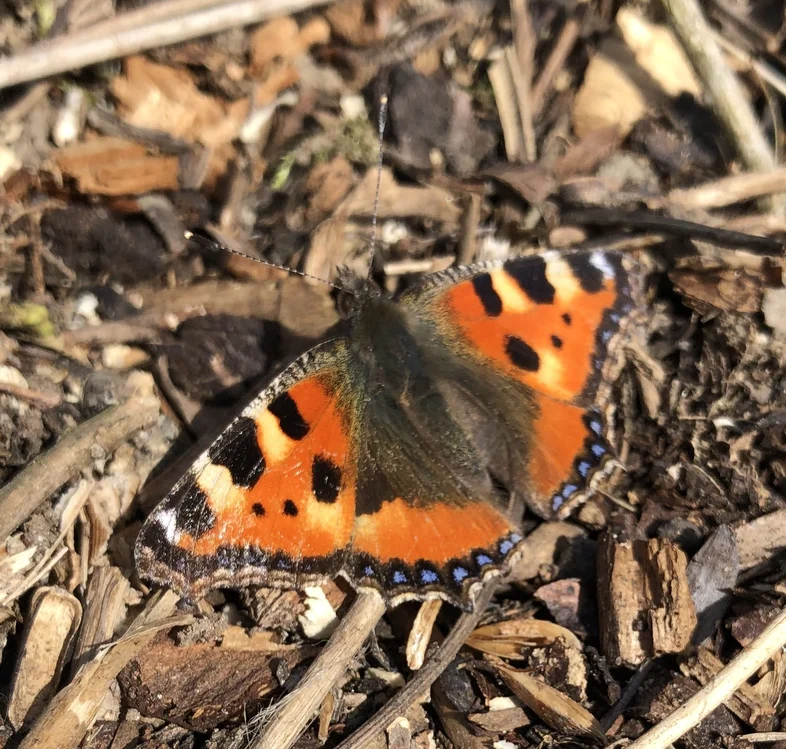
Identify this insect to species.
Aglais urticae
